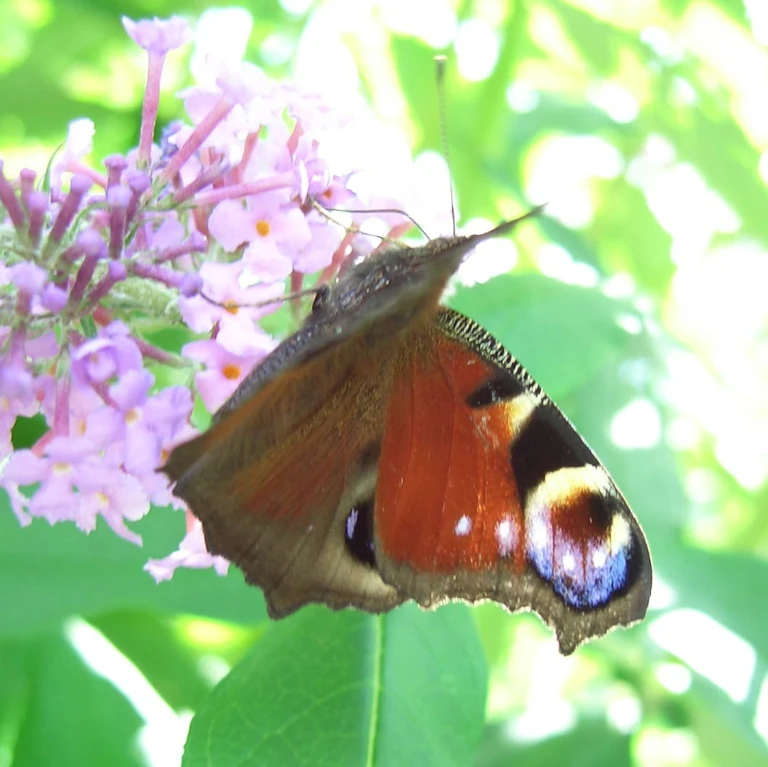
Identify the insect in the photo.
Aglais io
